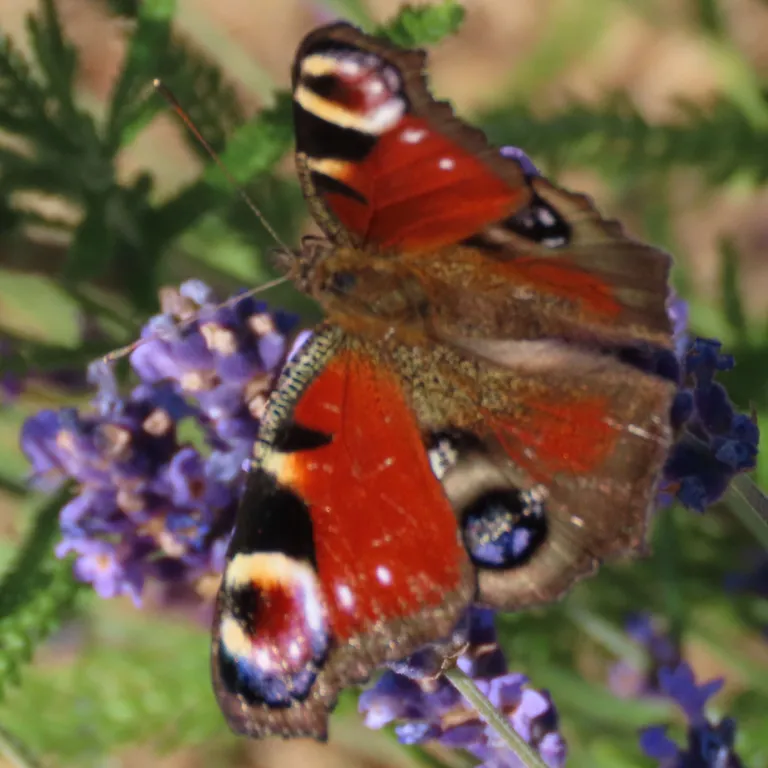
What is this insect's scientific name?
Aglais io
